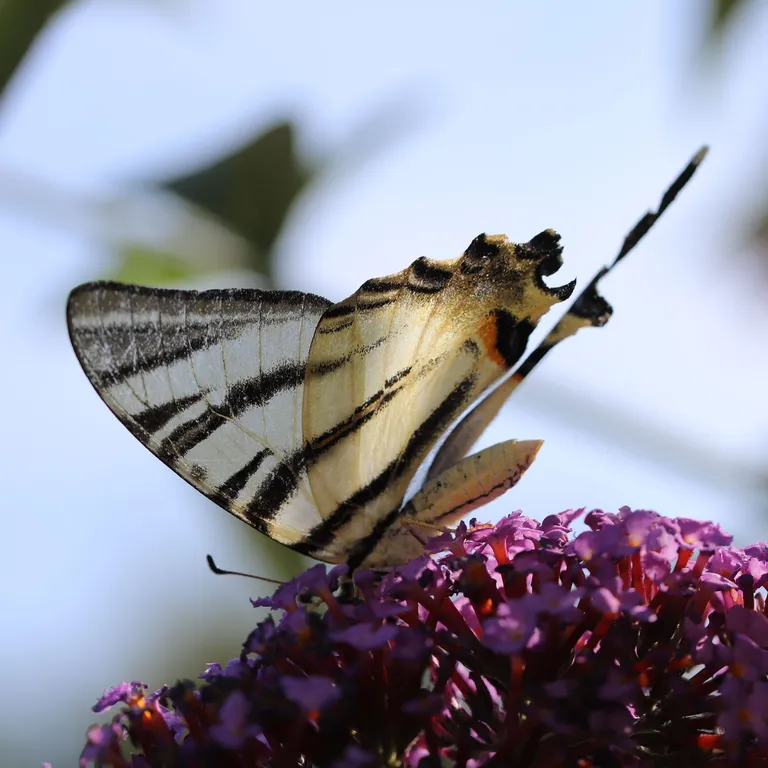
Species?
Iphiclides podalirius
